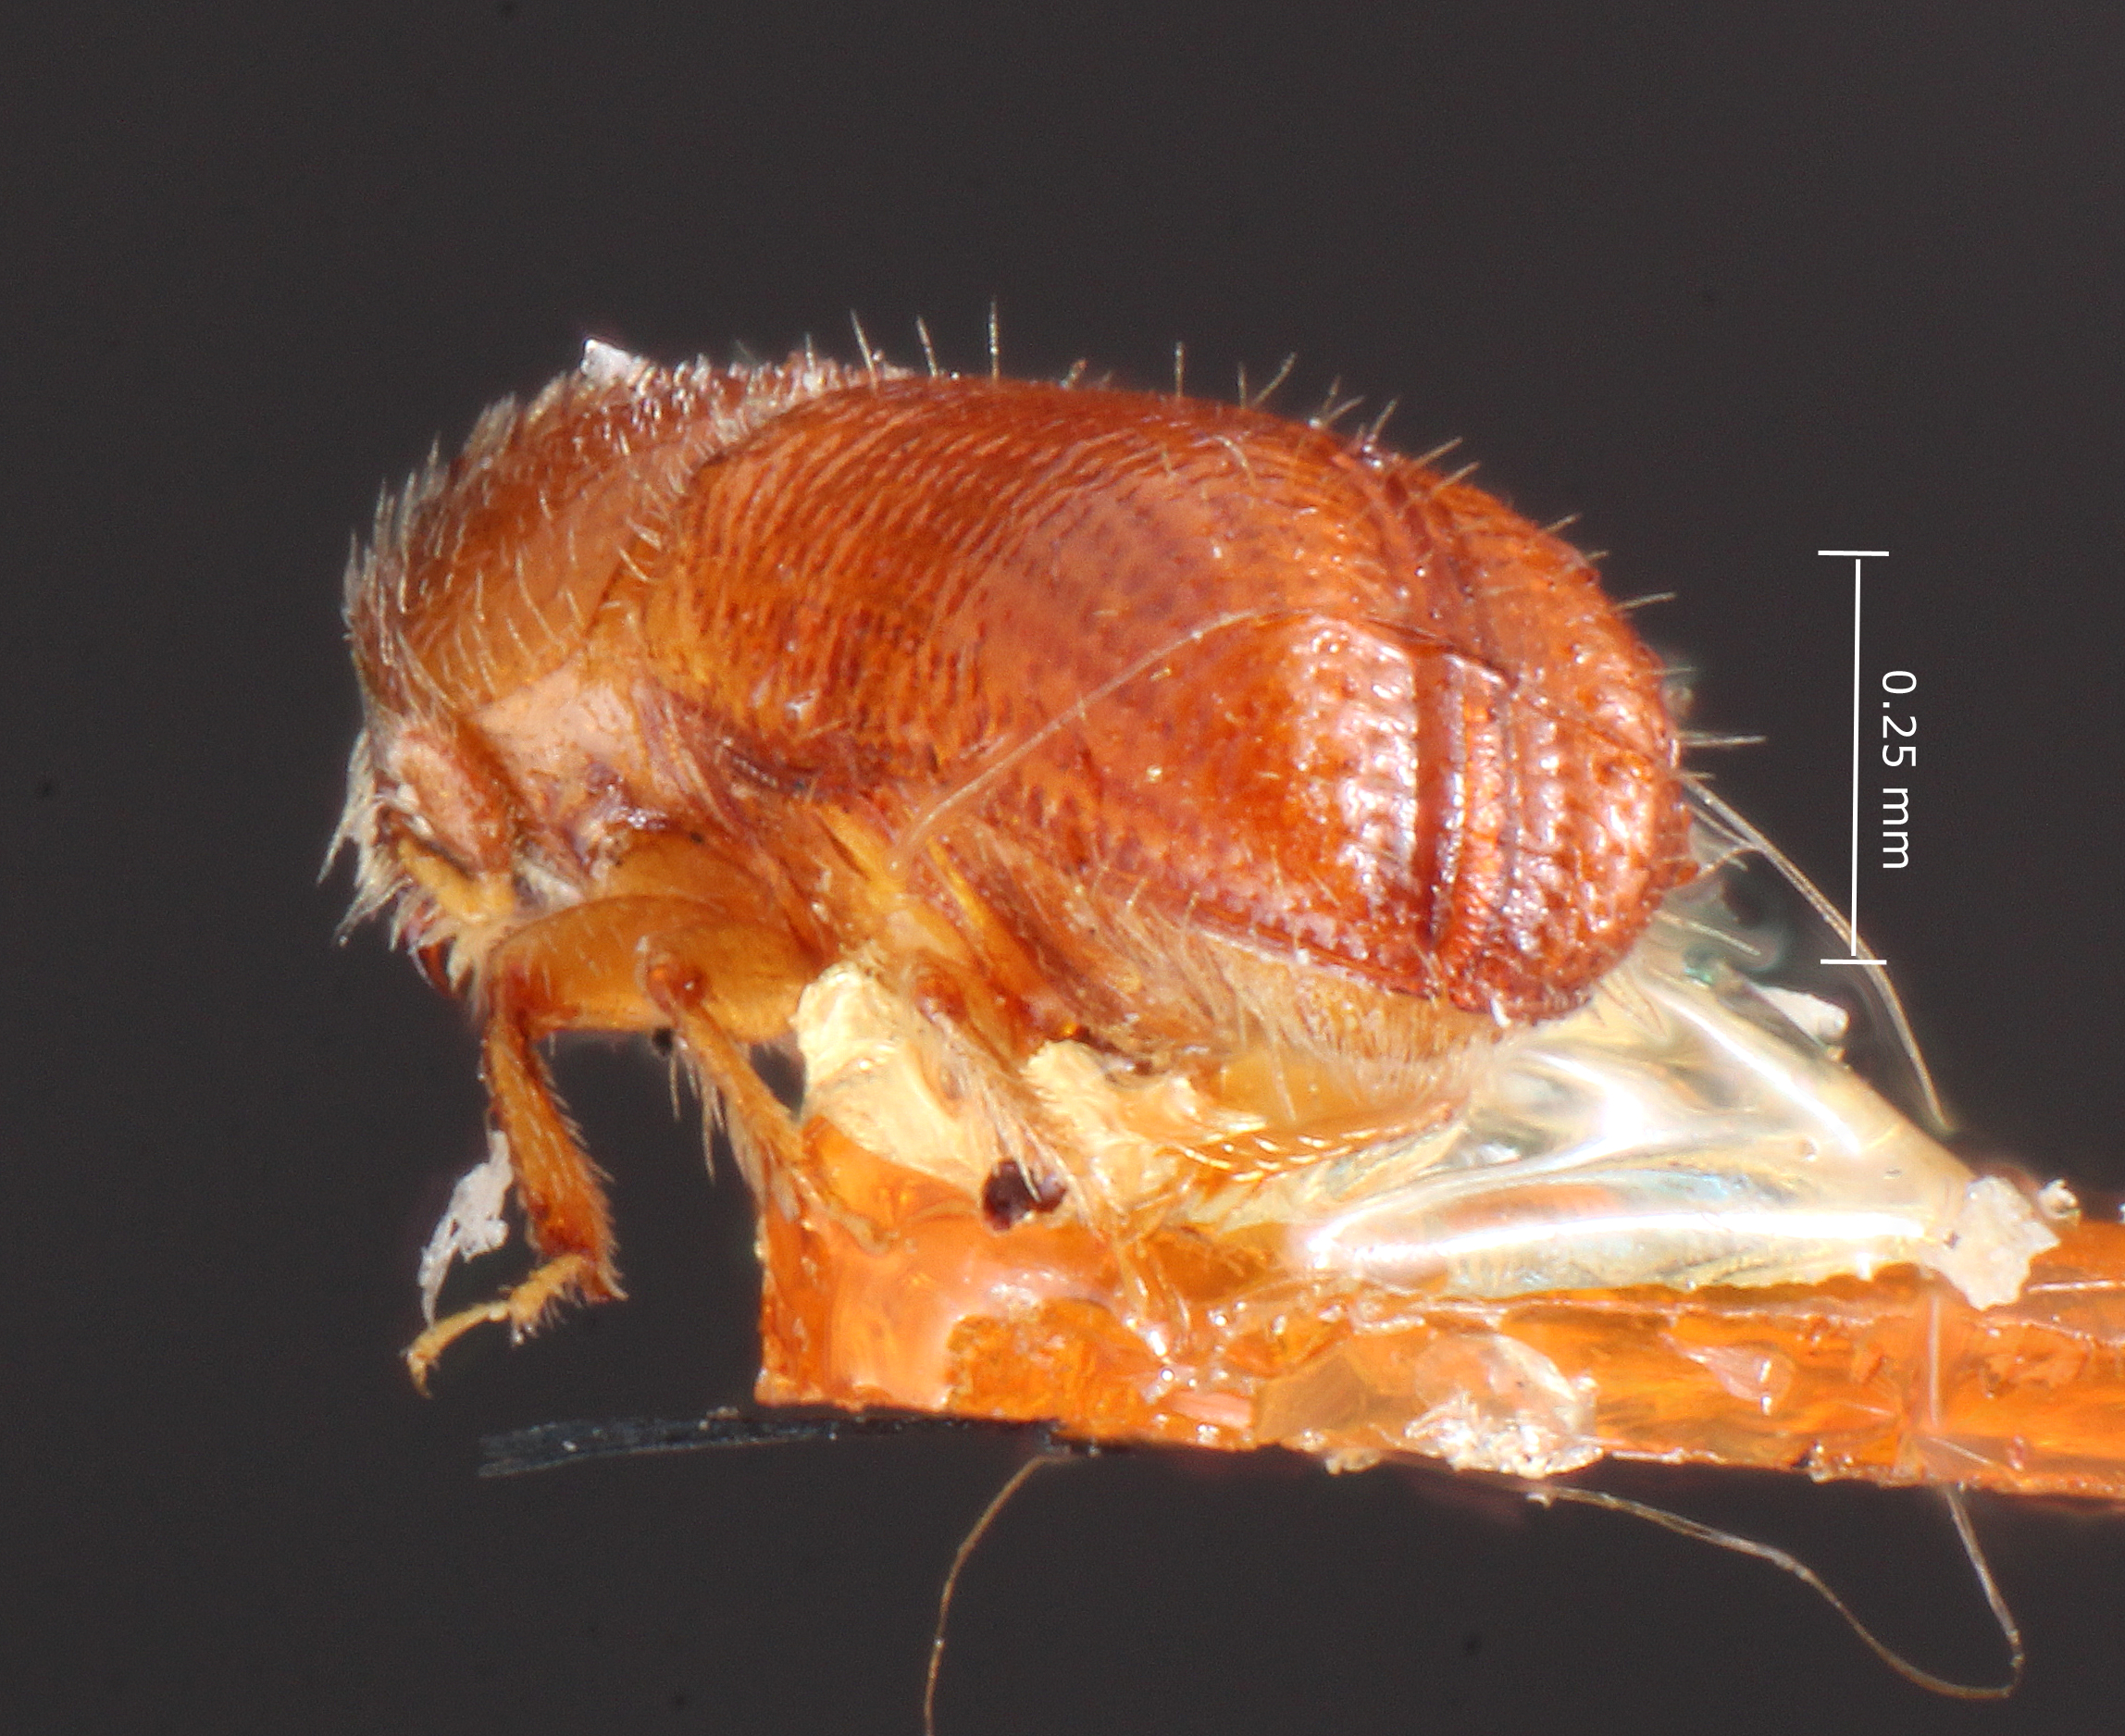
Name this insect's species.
Pityophthorus liquidambarus
